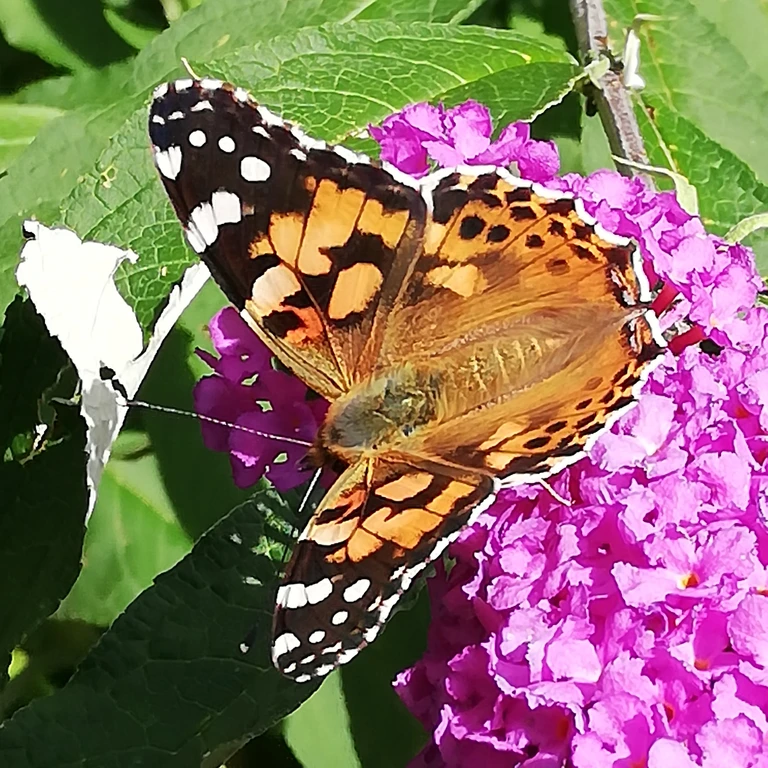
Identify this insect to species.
Vanessa cardui
